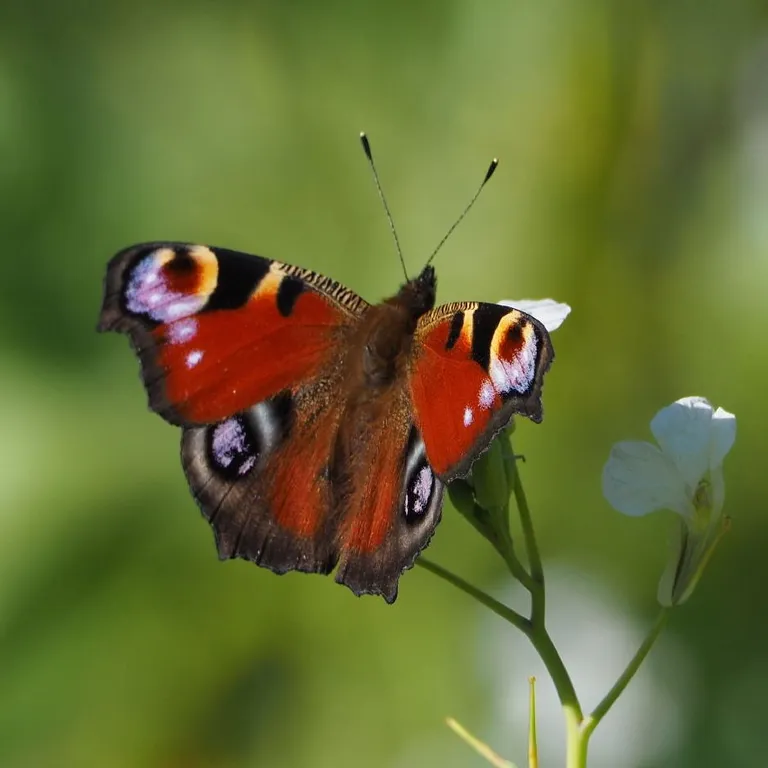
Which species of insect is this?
Aglais io
